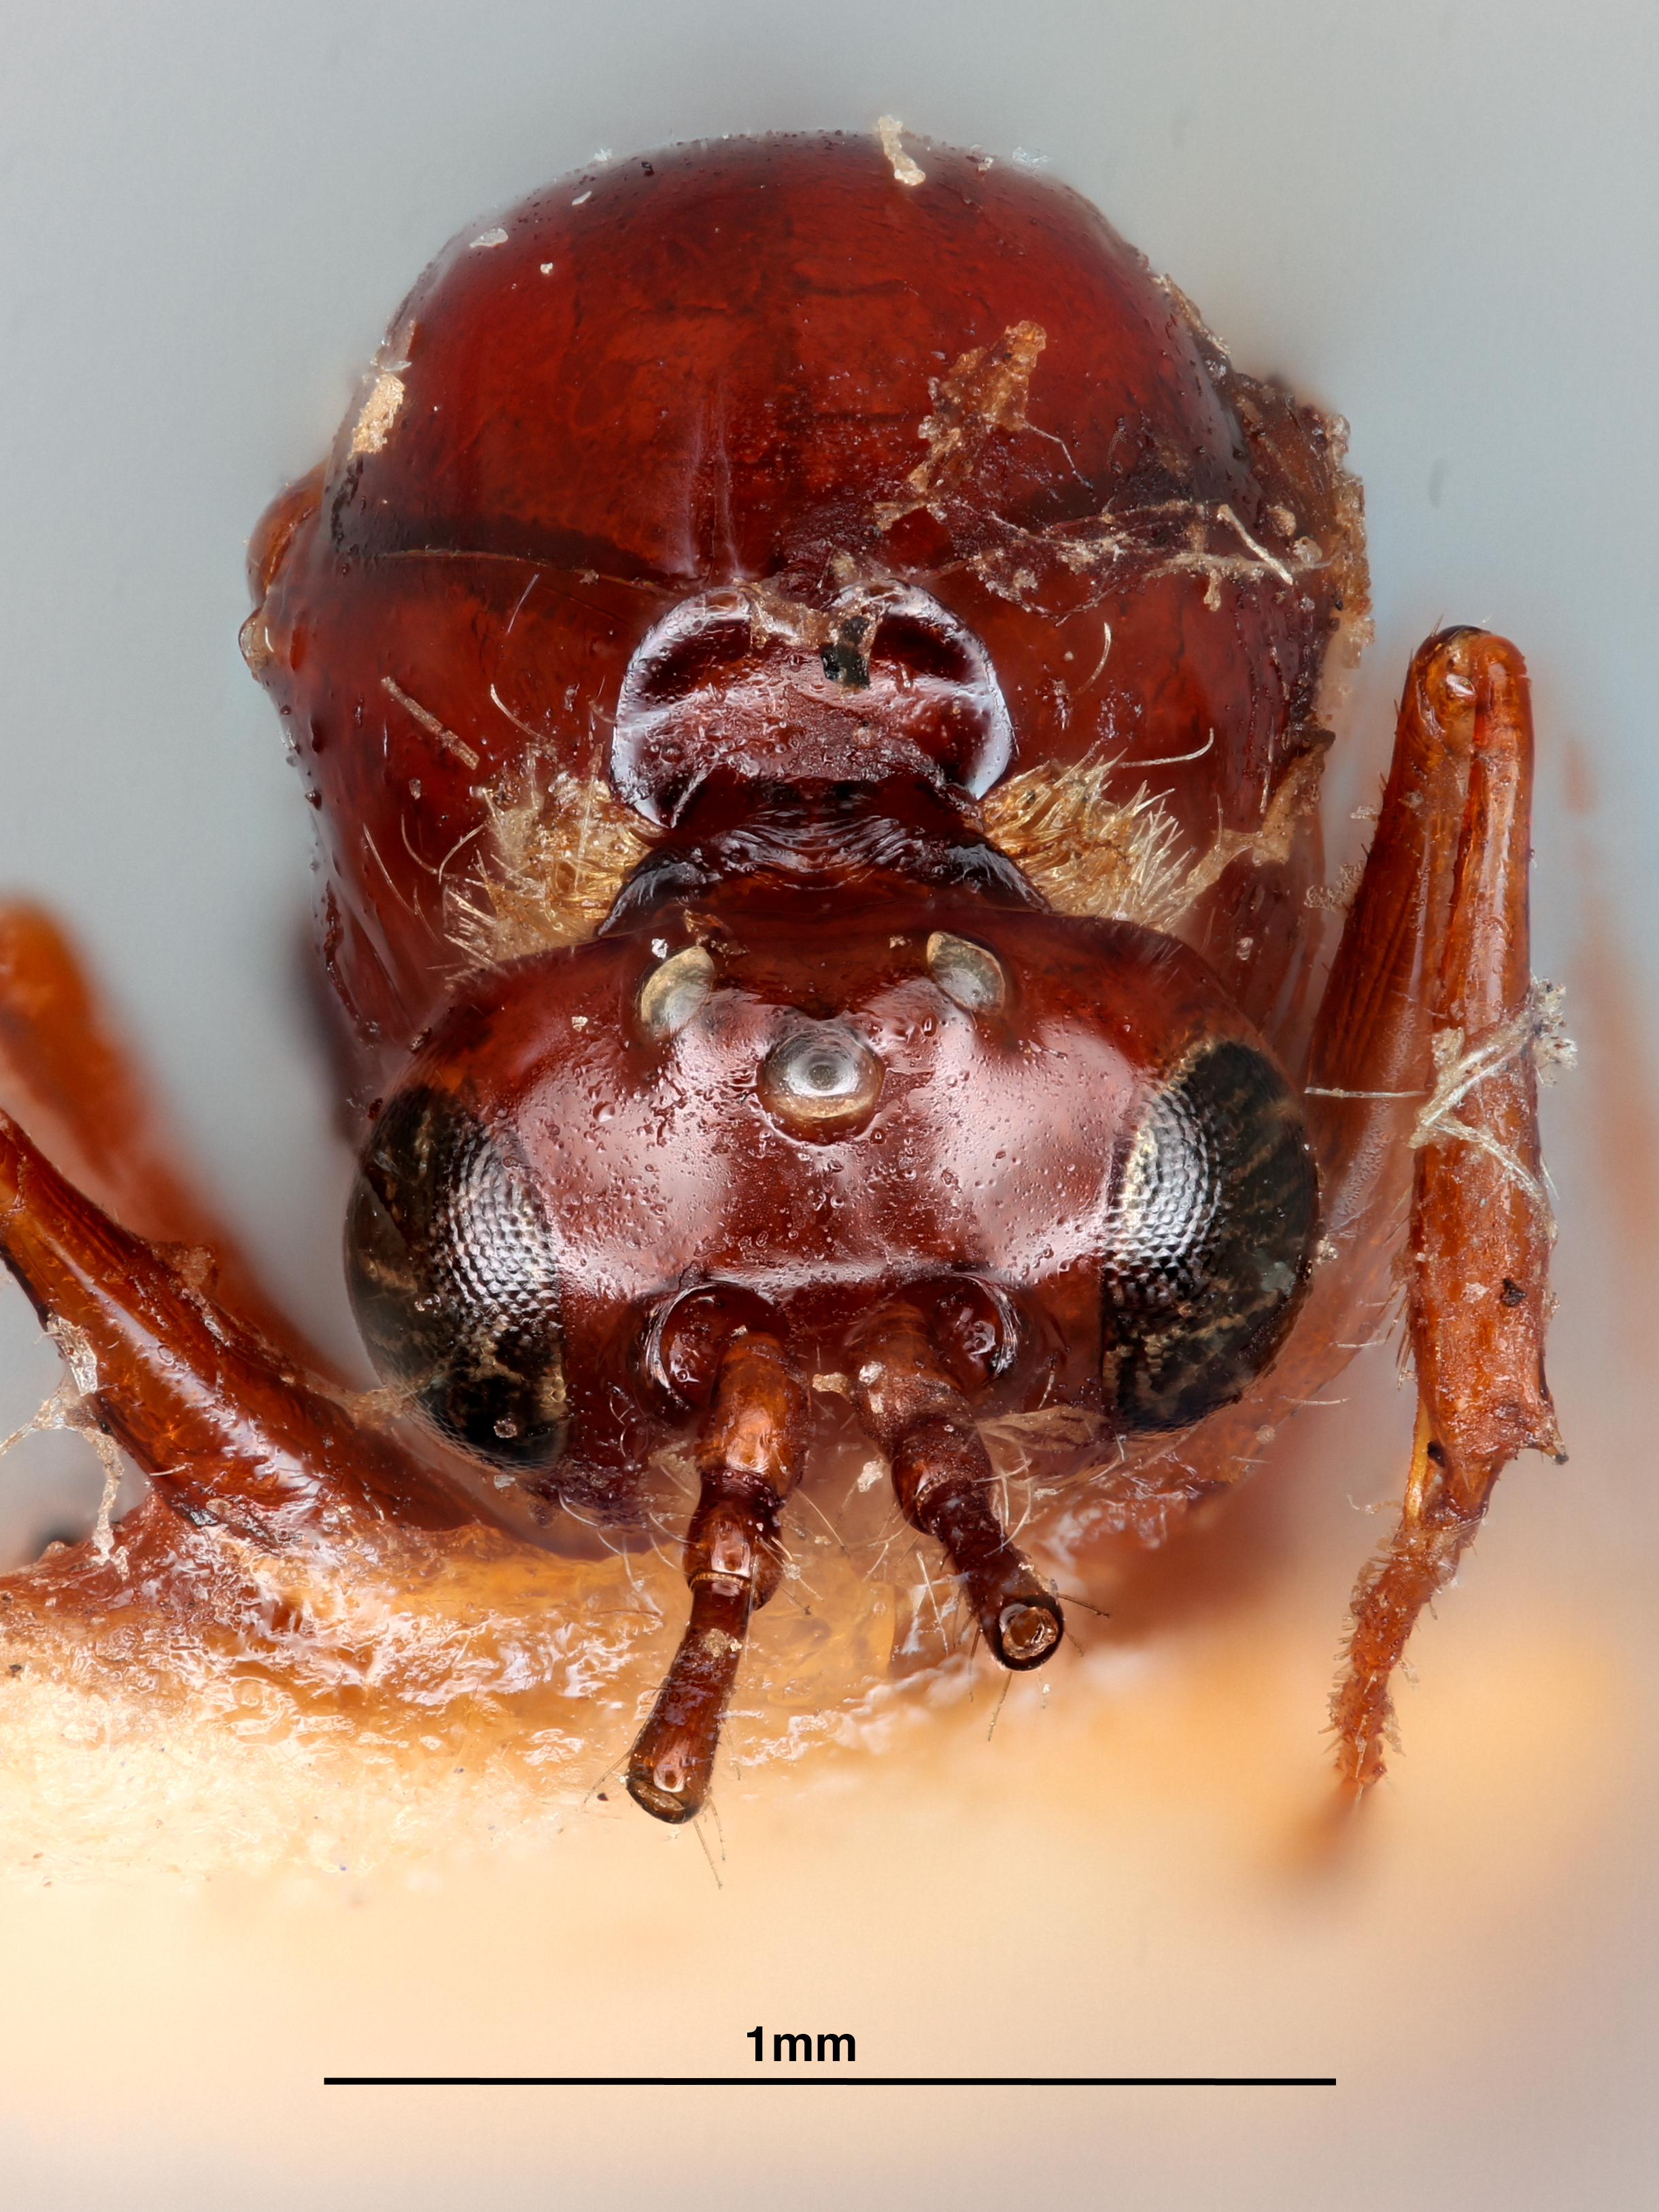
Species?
Kleidotoma vagabunda
